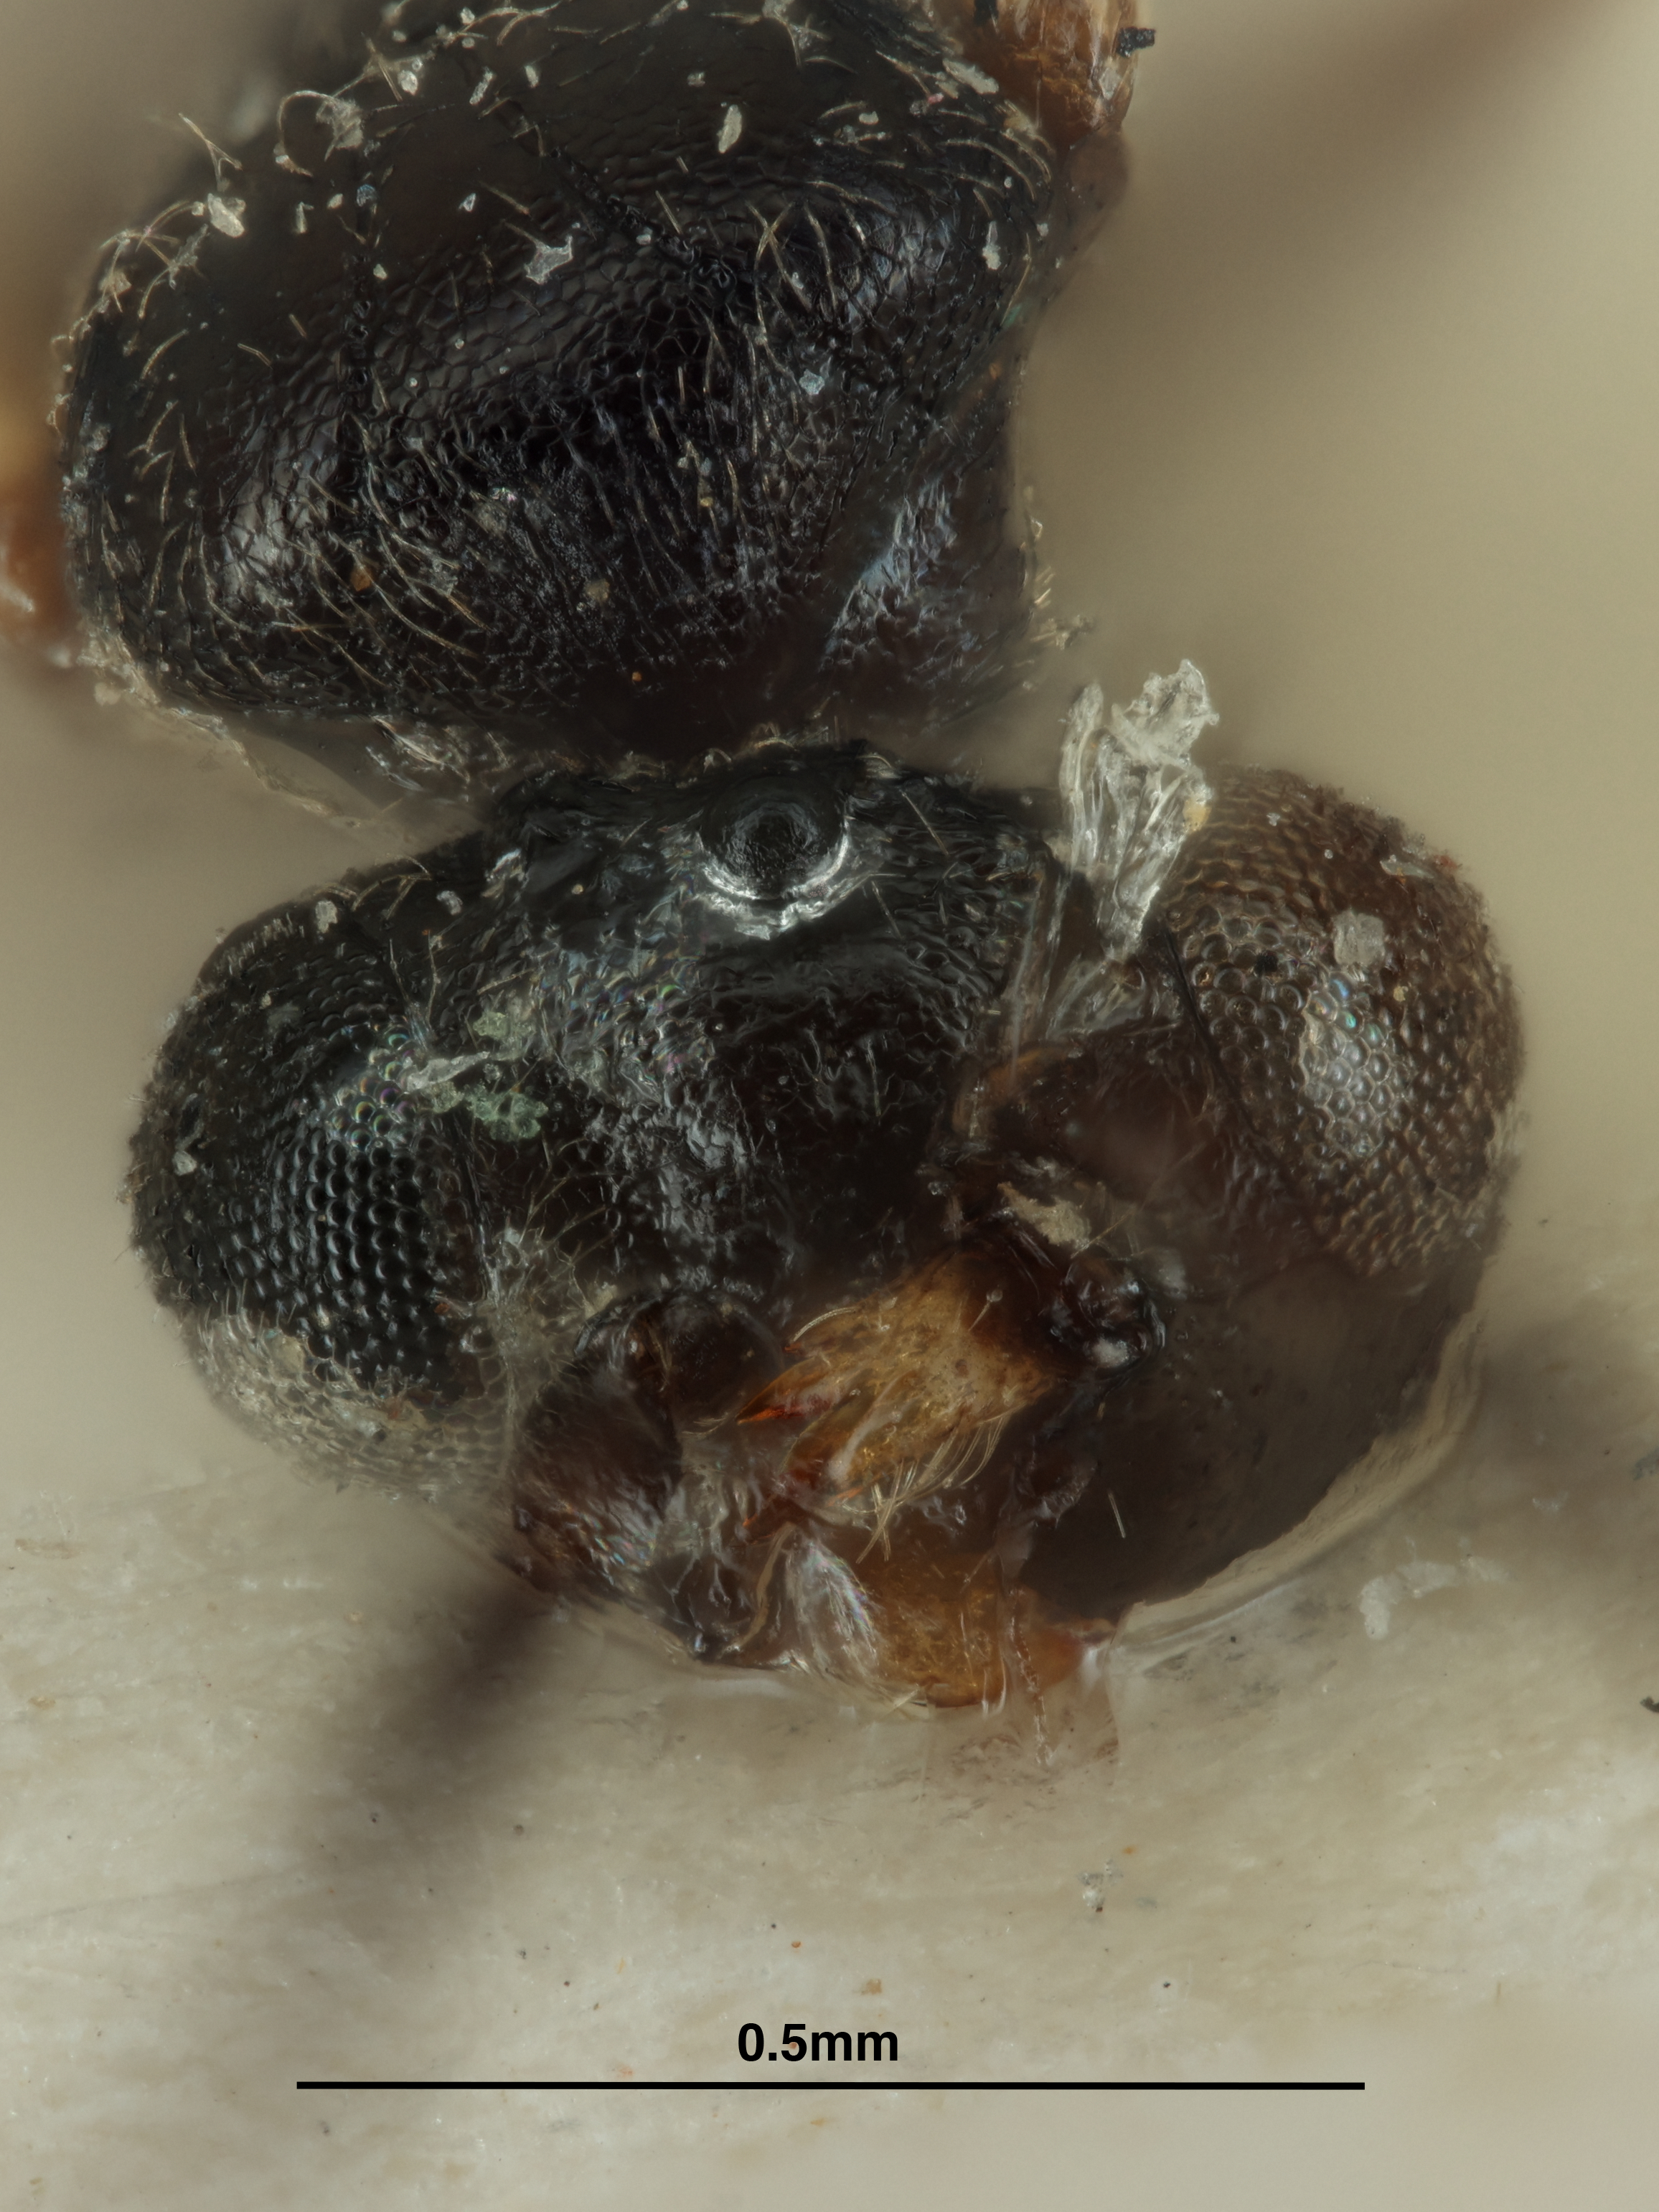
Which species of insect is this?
Labeo longitarsis
